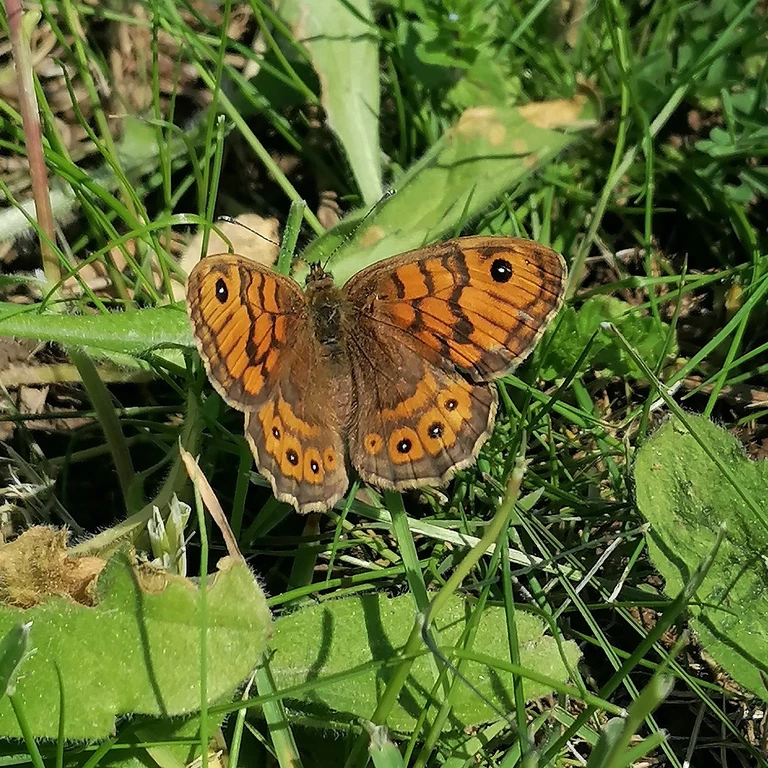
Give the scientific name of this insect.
Lasiommata megera (also Pararge megera)
